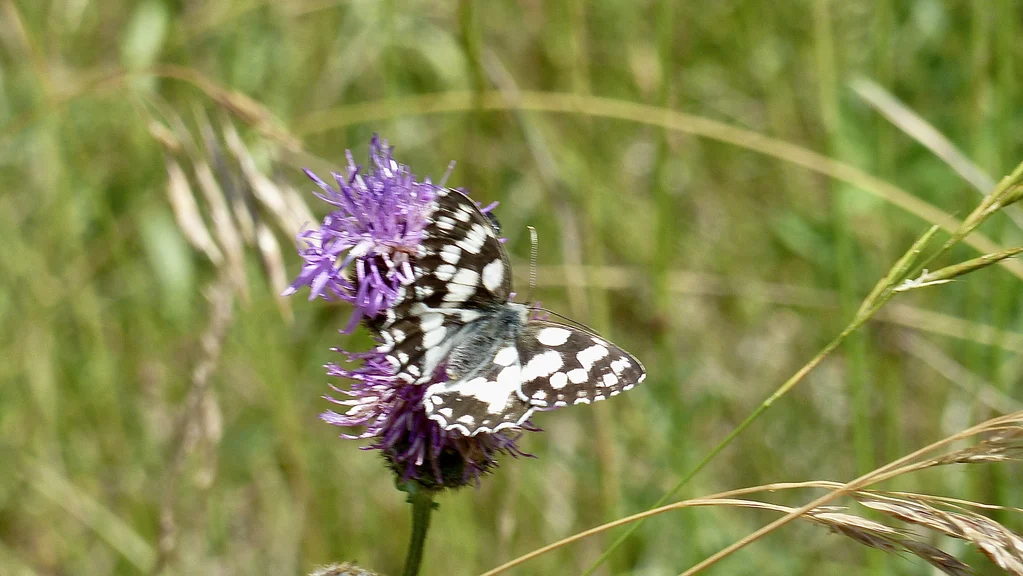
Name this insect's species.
Melanargia galathea
